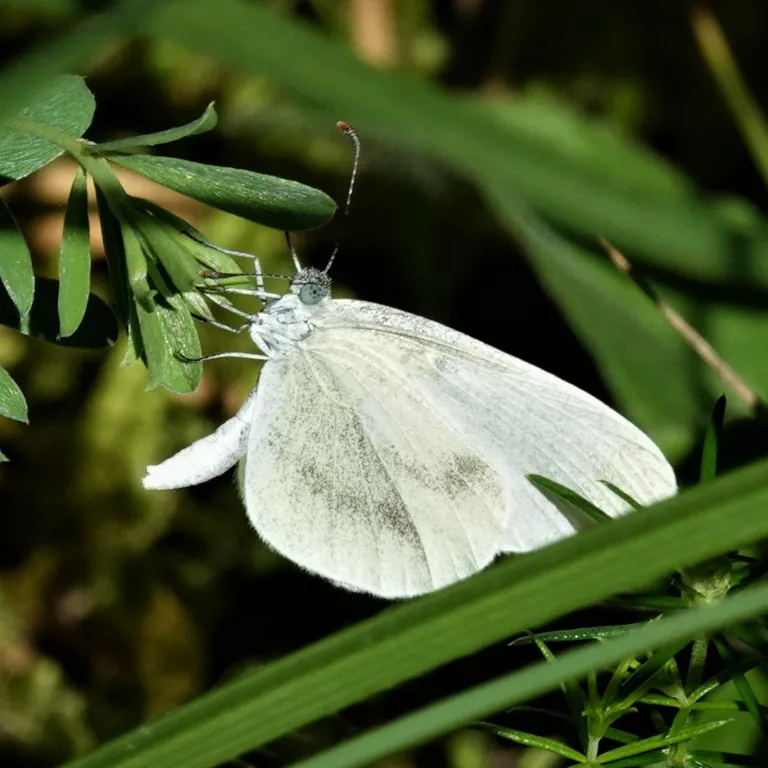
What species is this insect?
Leptidea sinapis/juvernica
